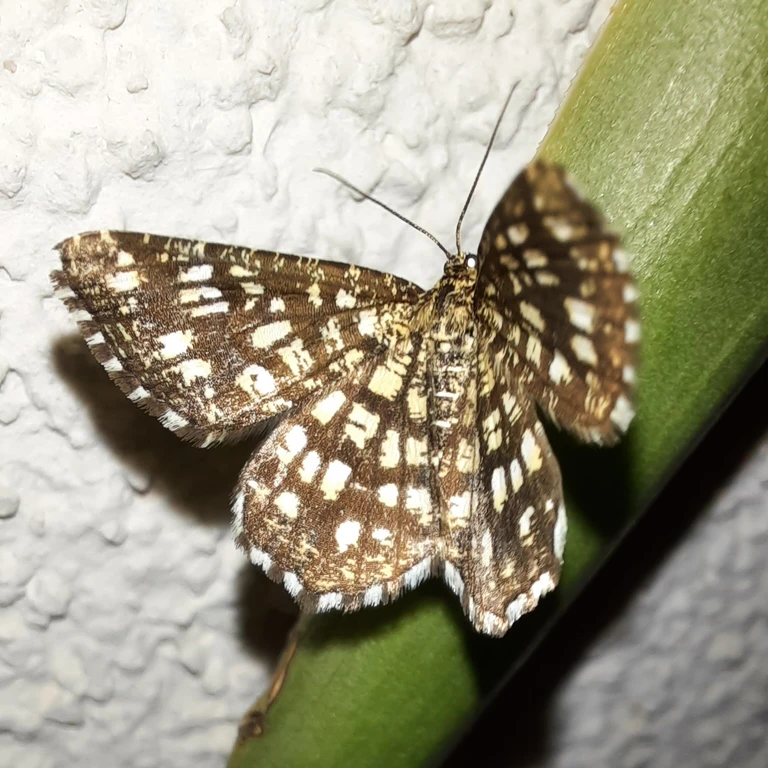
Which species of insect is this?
Chiasmia clathrata
